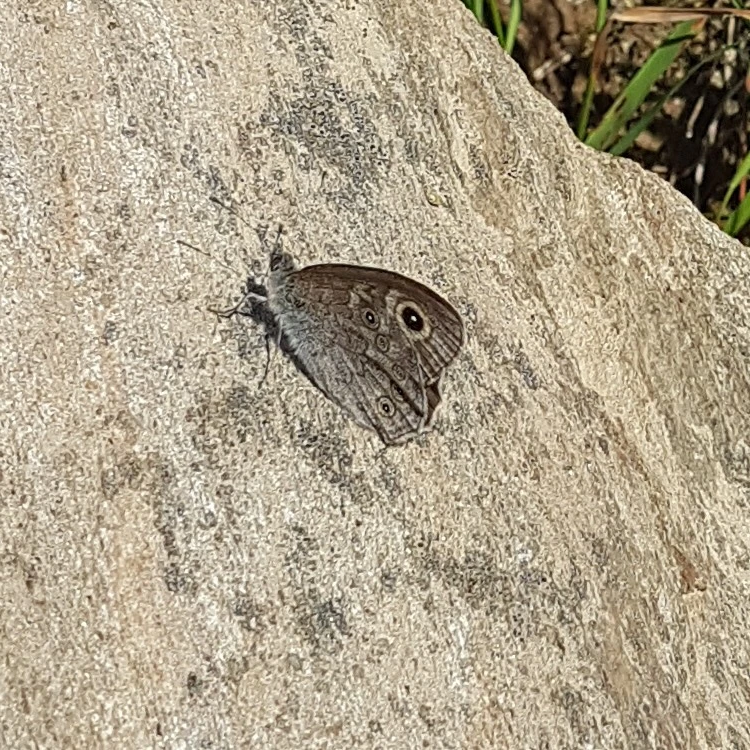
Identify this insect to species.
Lasiommata maera (also Pararge maera)
